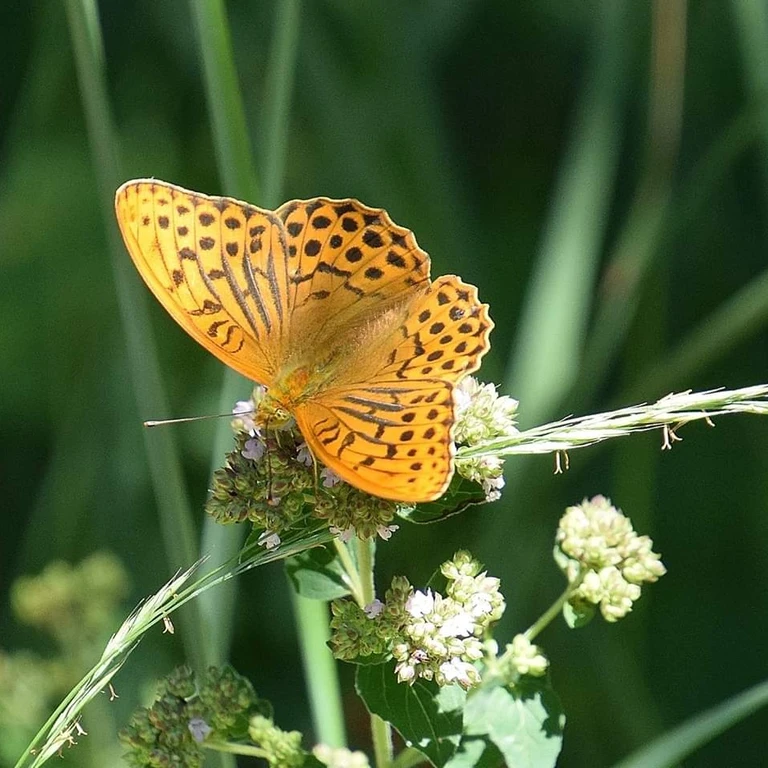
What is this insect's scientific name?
Argynnis paphia
